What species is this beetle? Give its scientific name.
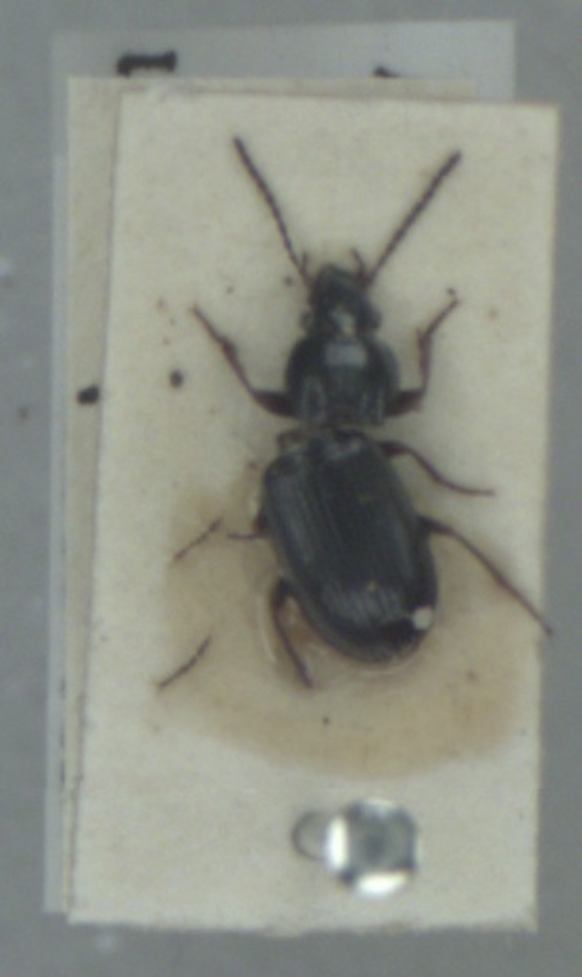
Pterostichus diligens
